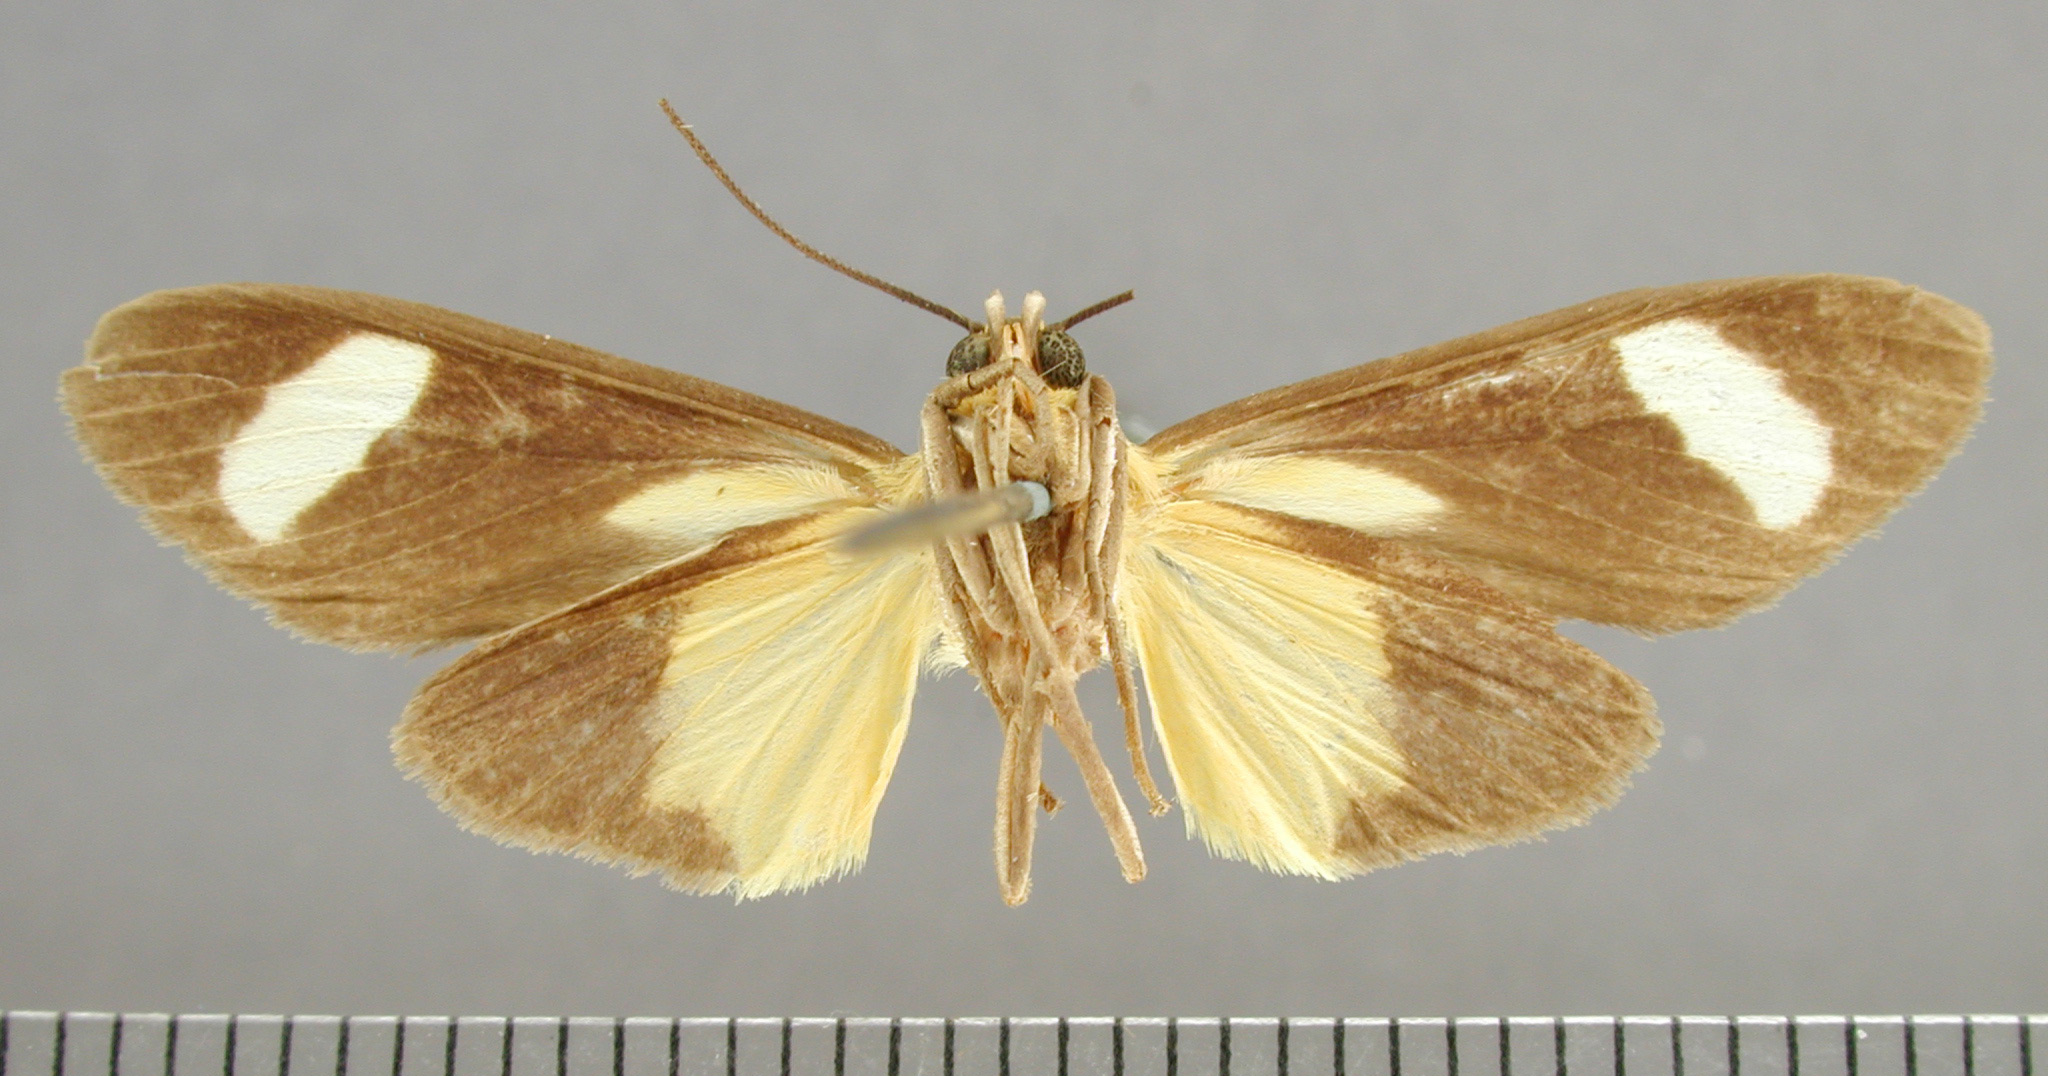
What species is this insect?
Glaucostola metaxantha
